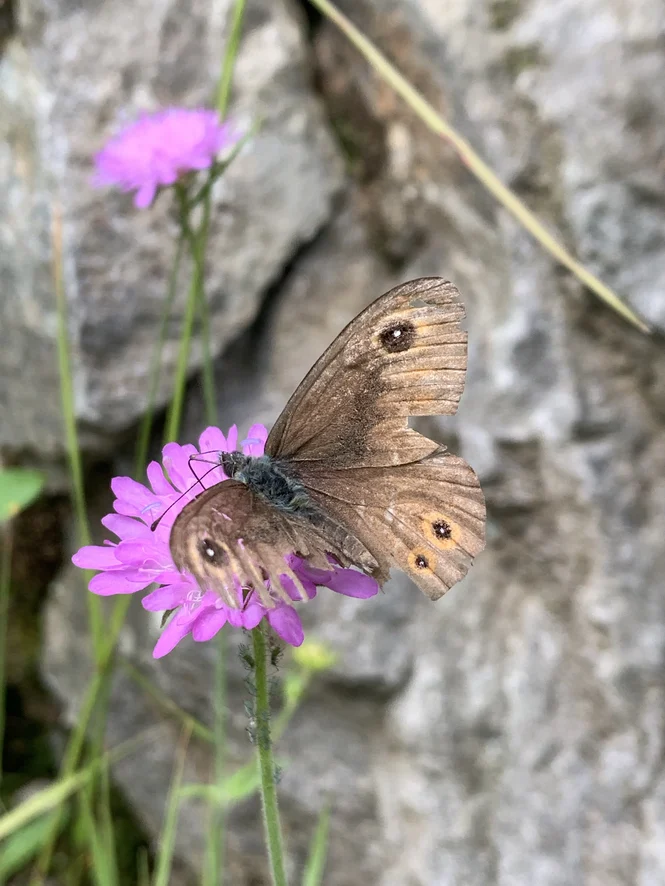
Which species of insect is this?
Lasiommata maera (also Pararge maera)
